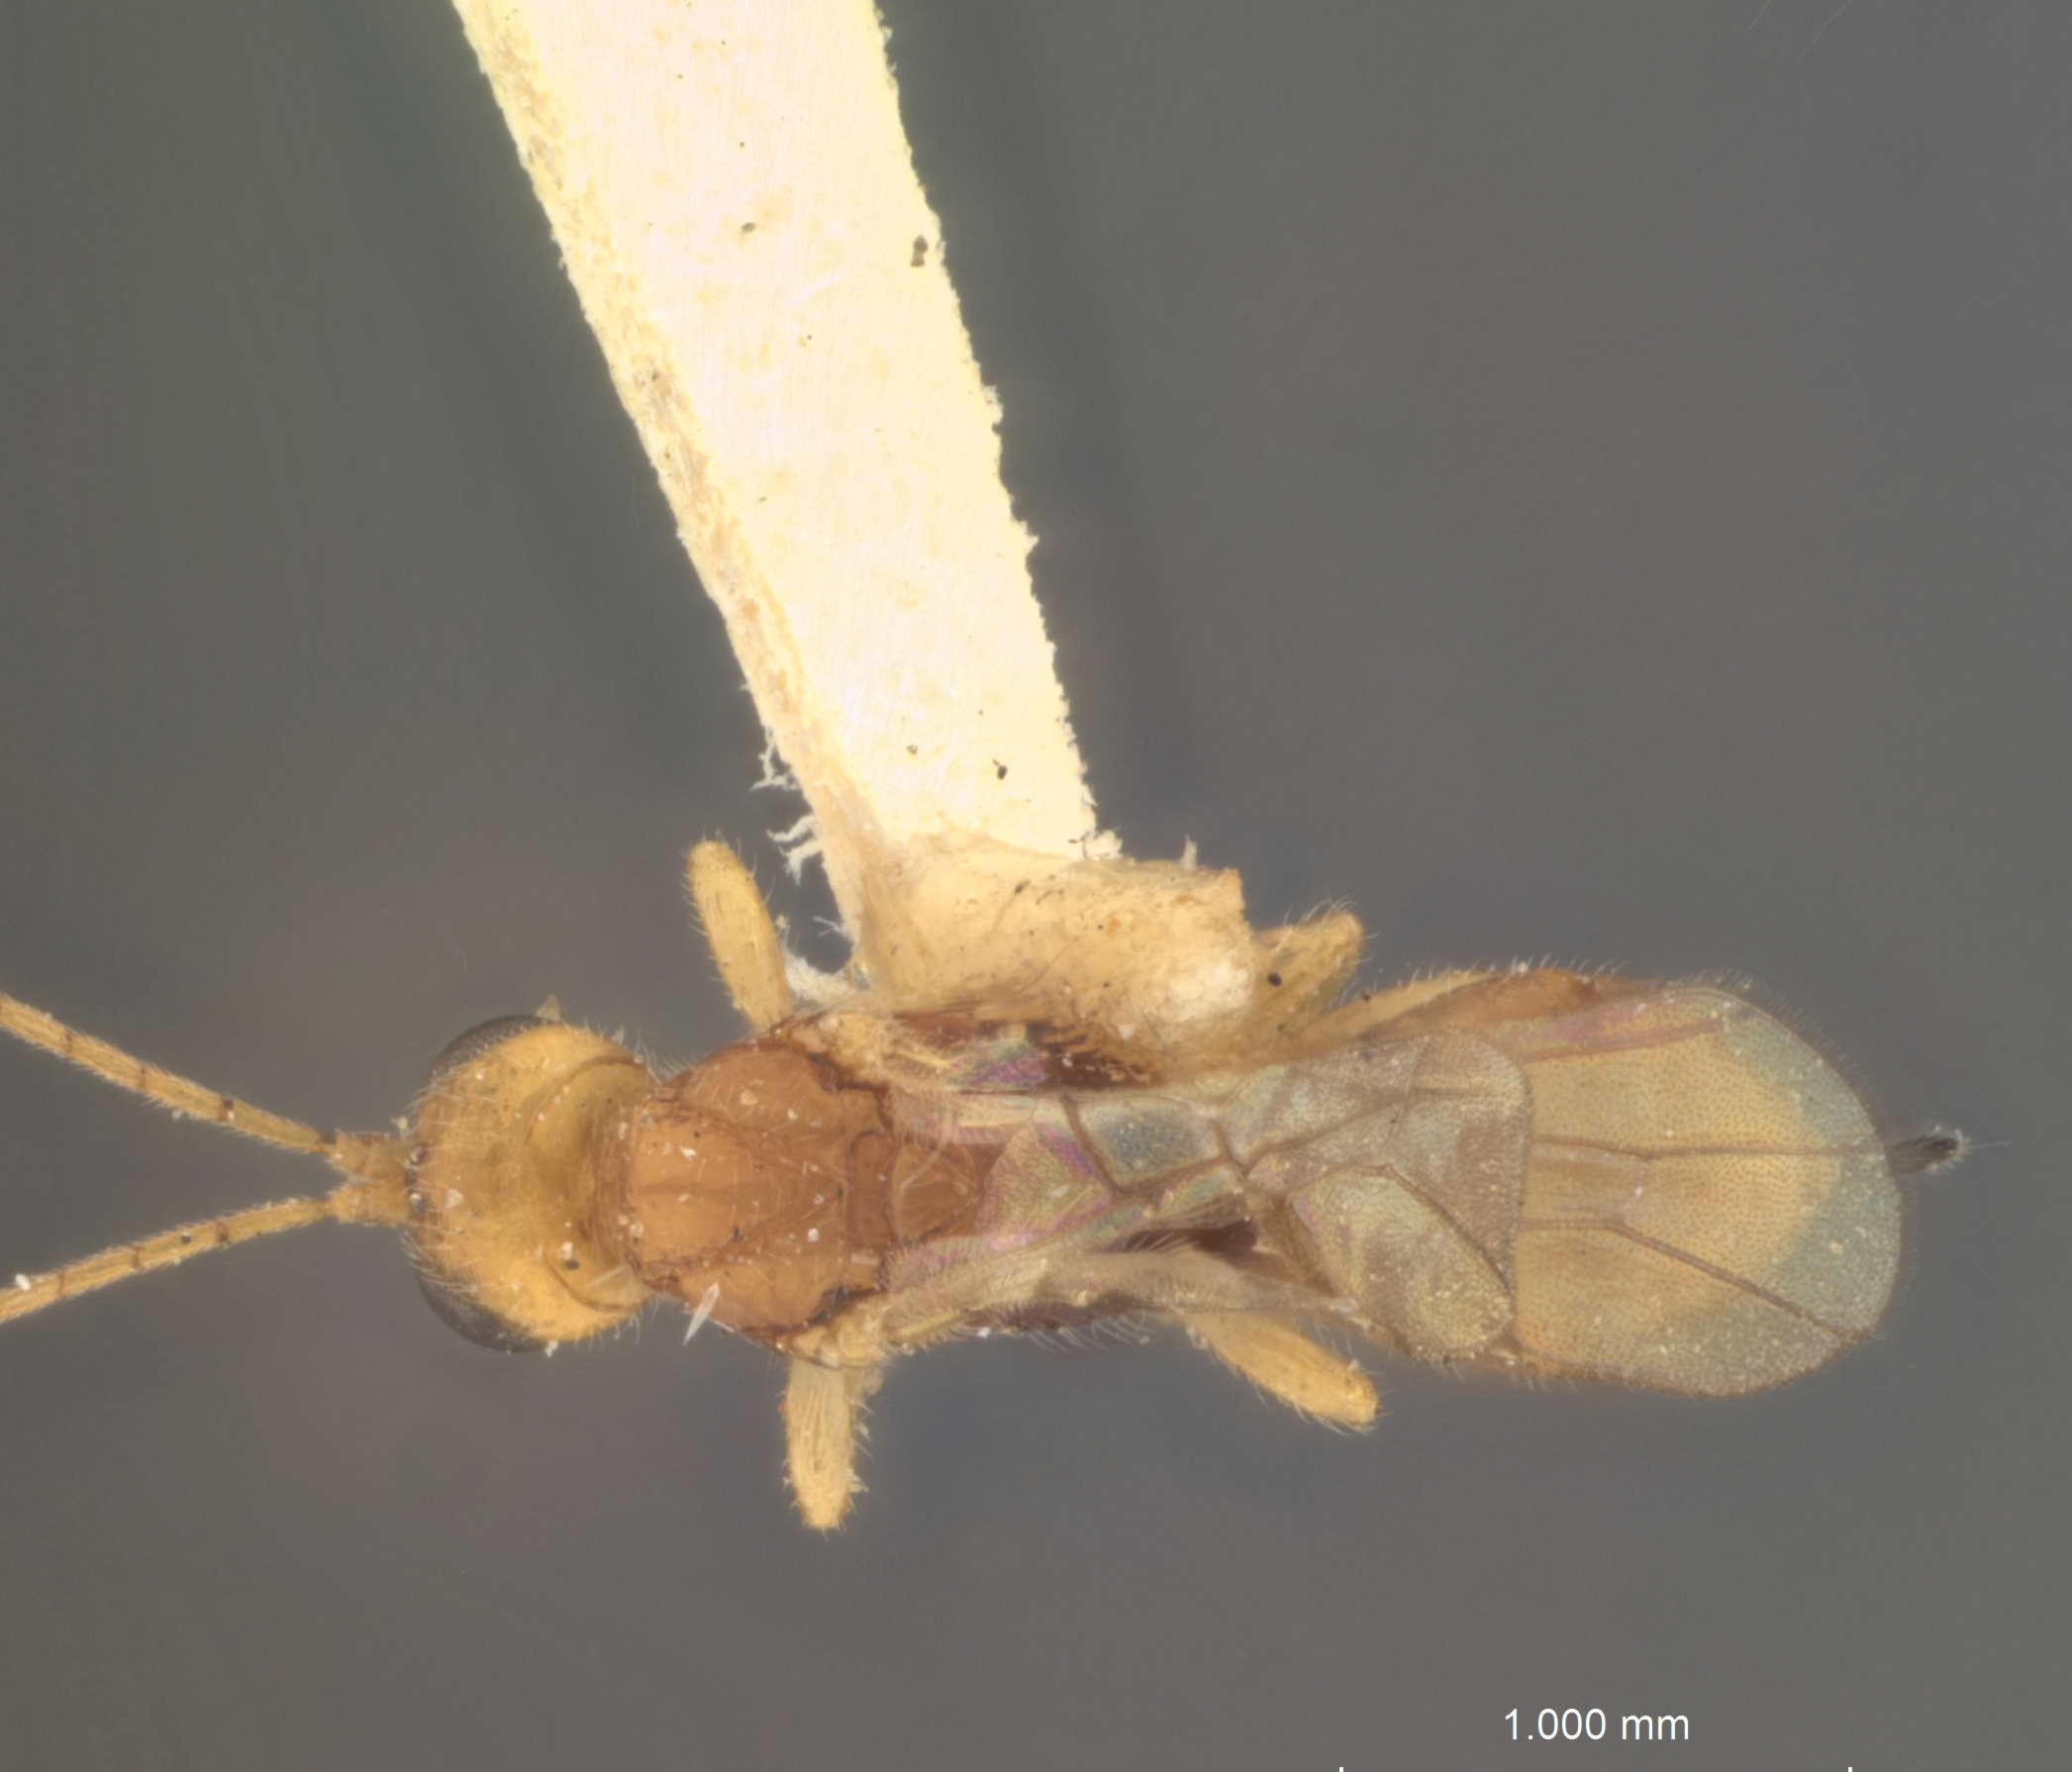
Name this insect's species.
Heterospilus bruchi
